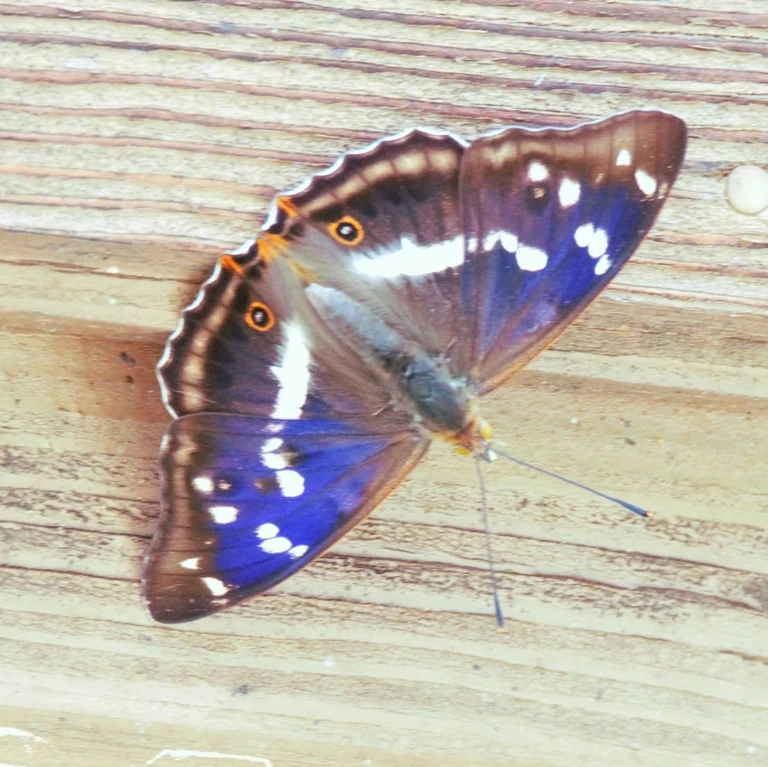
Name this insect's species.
Apatura iris
